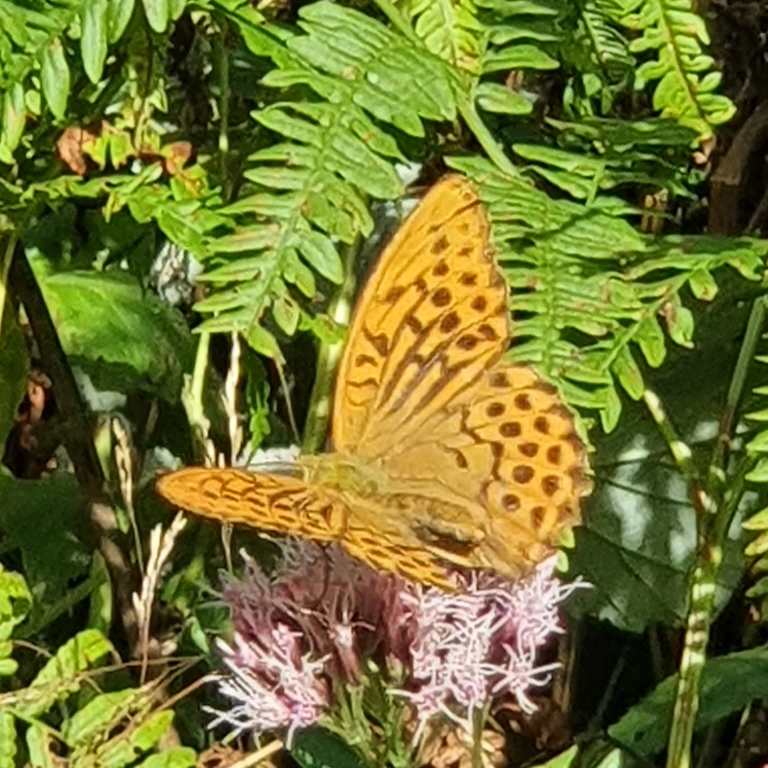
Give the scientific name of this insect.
Argynnis paphia
